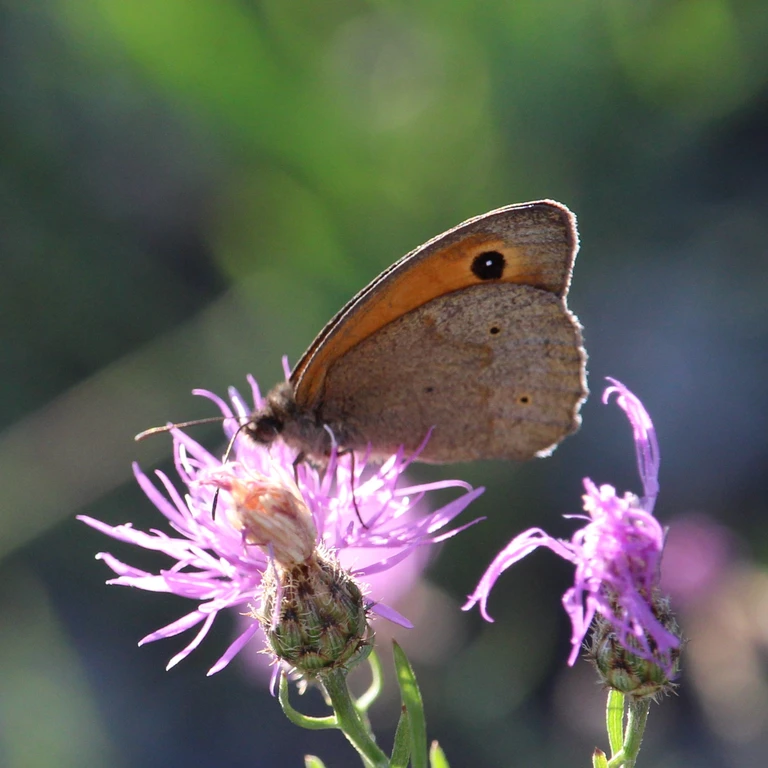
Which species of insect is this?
Maniola jurtina
